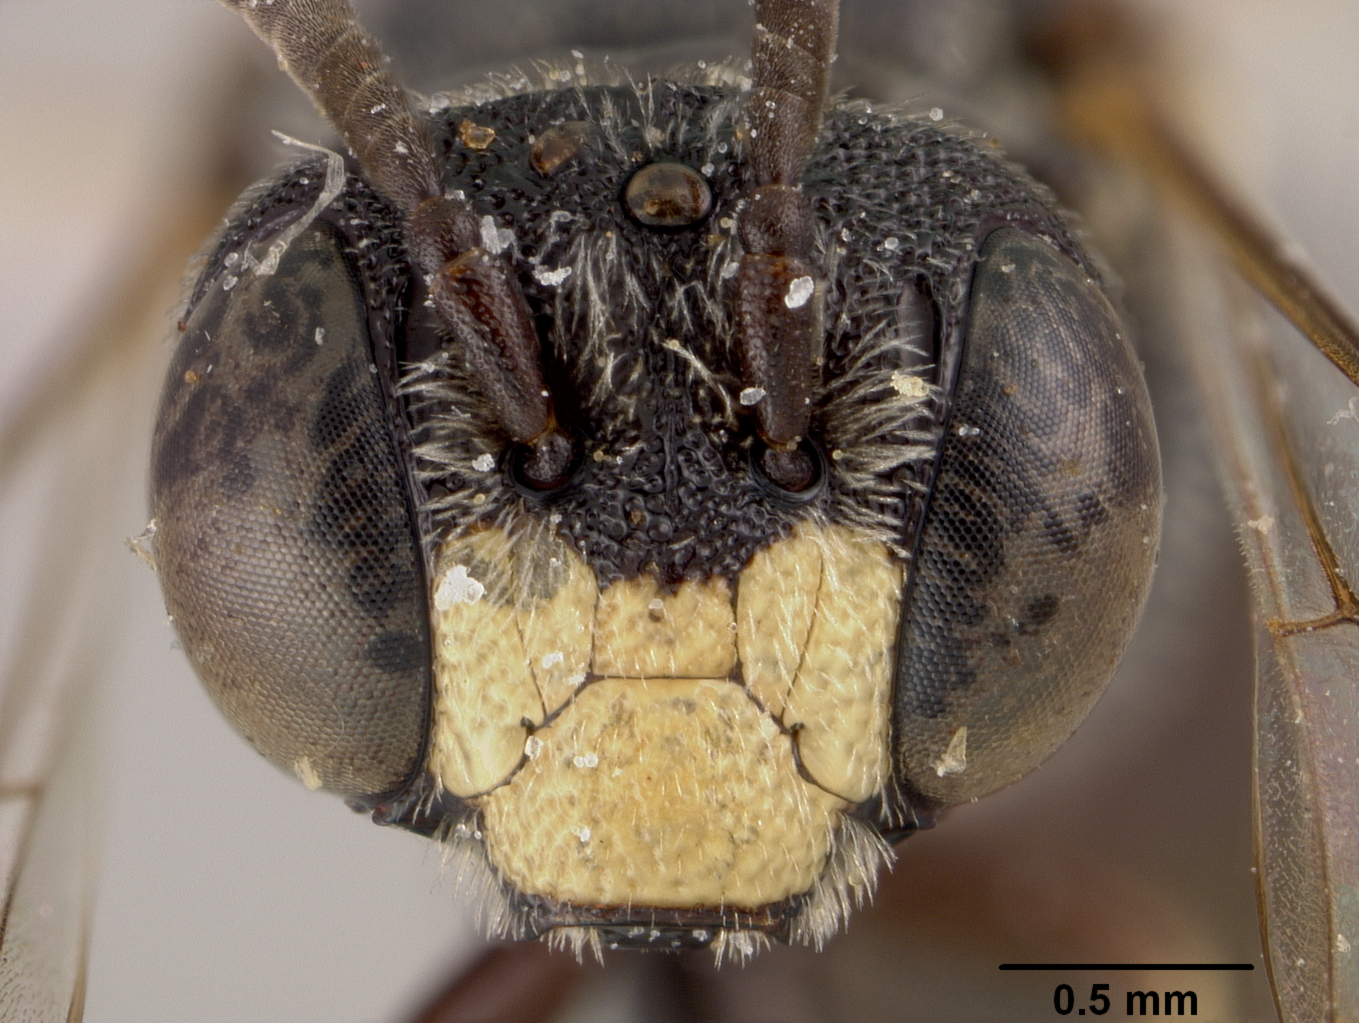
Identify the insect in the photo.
Heterosarus opacellus
